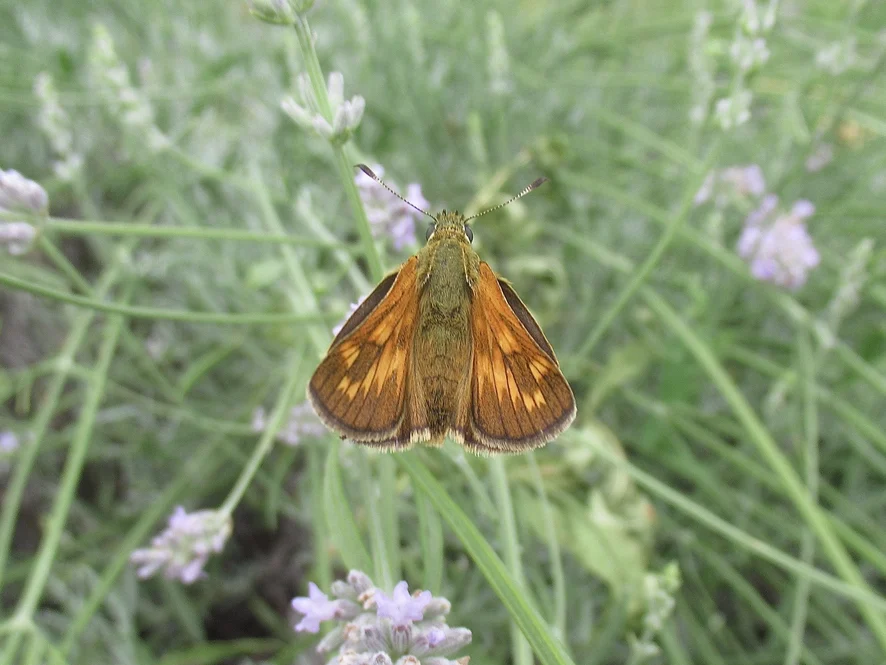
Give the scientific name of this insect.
Ochlodes sylvanus (also Ochlodes venata)
